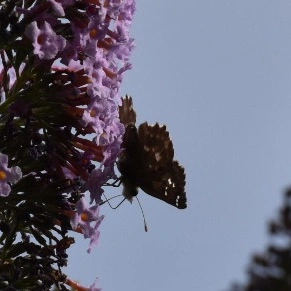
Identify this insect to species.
Carcharodus alceae
